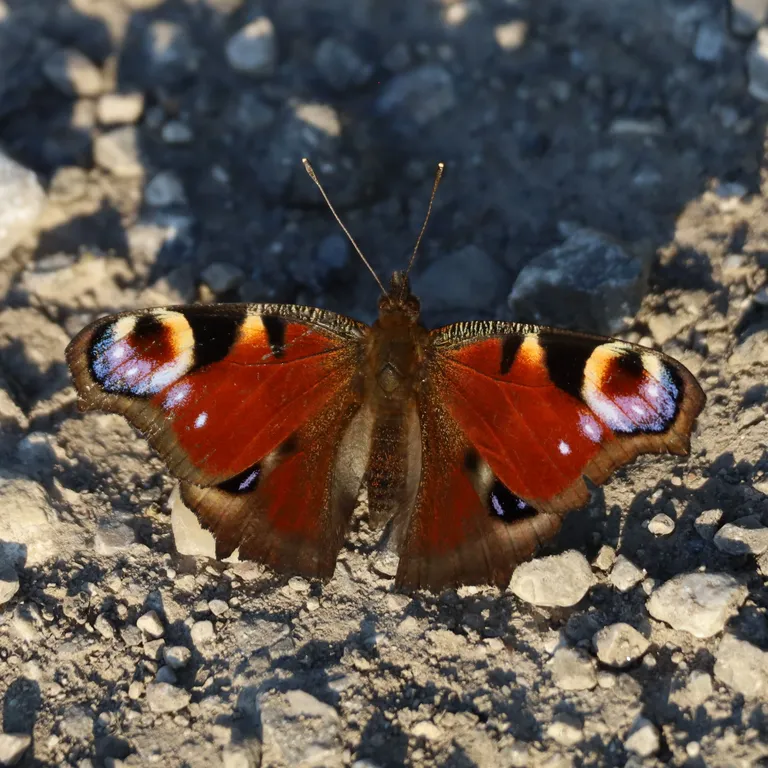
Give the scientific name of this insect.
Aglais io
